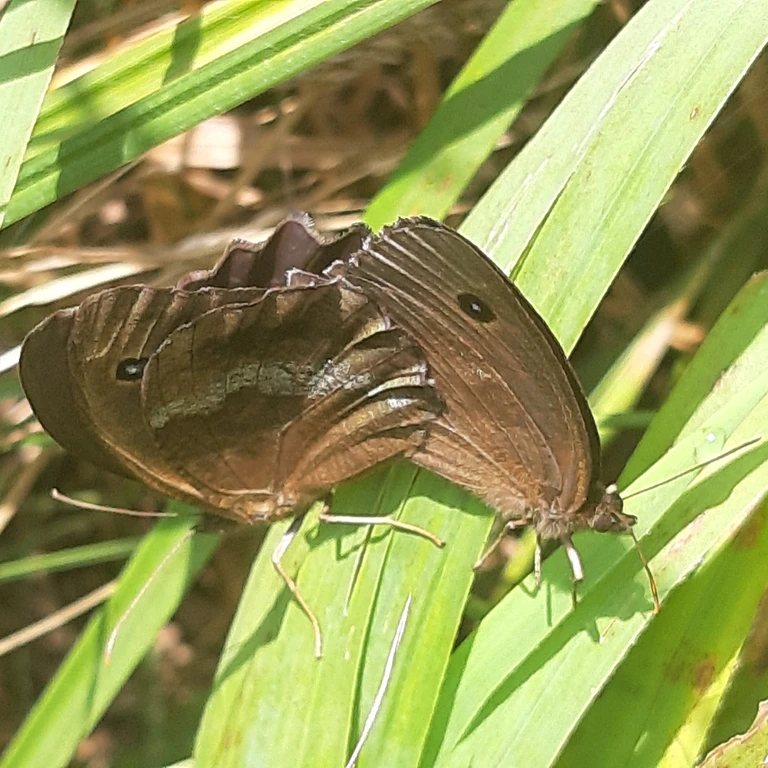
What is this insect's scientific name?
Minois dryas
